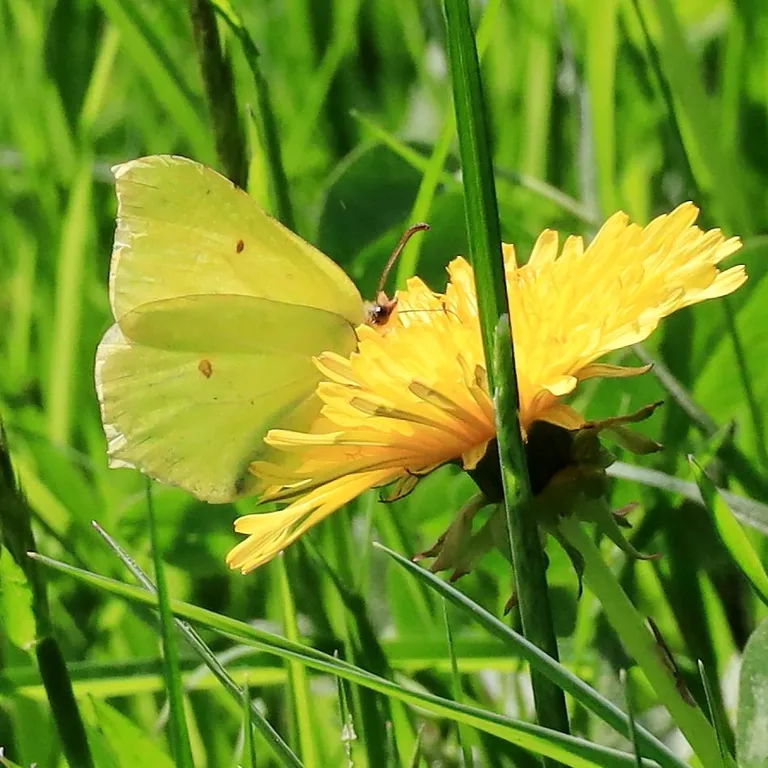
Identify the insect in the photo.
Gonepteryx rhamni
